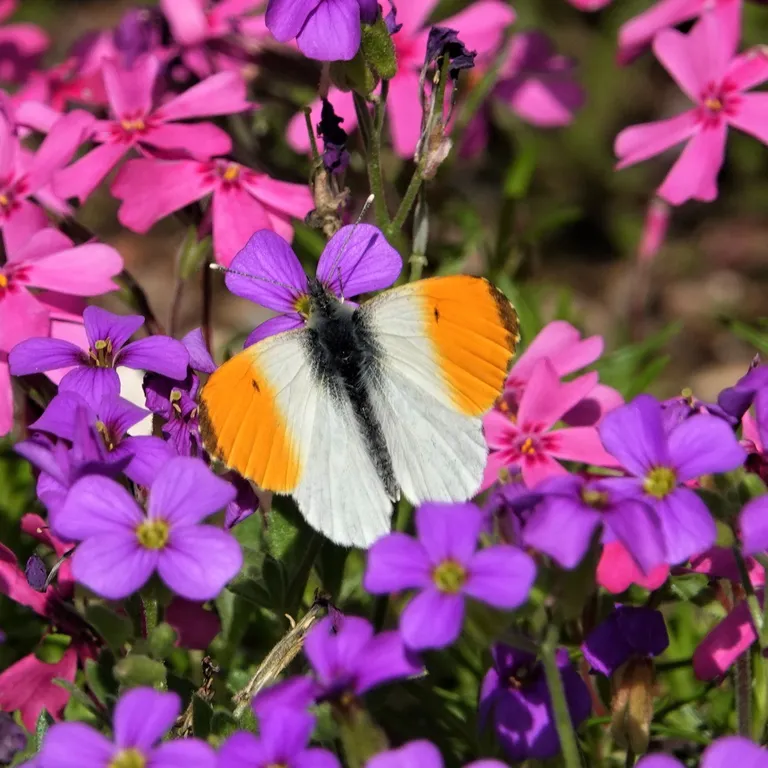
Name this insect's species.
Anthocharis cardamines
